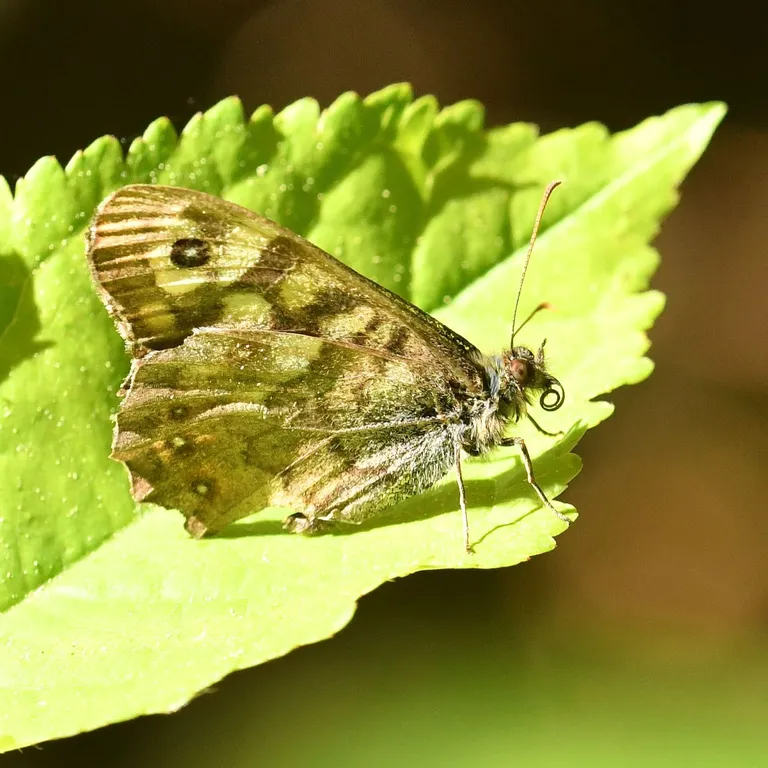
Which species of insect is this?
Pararge aegeria
